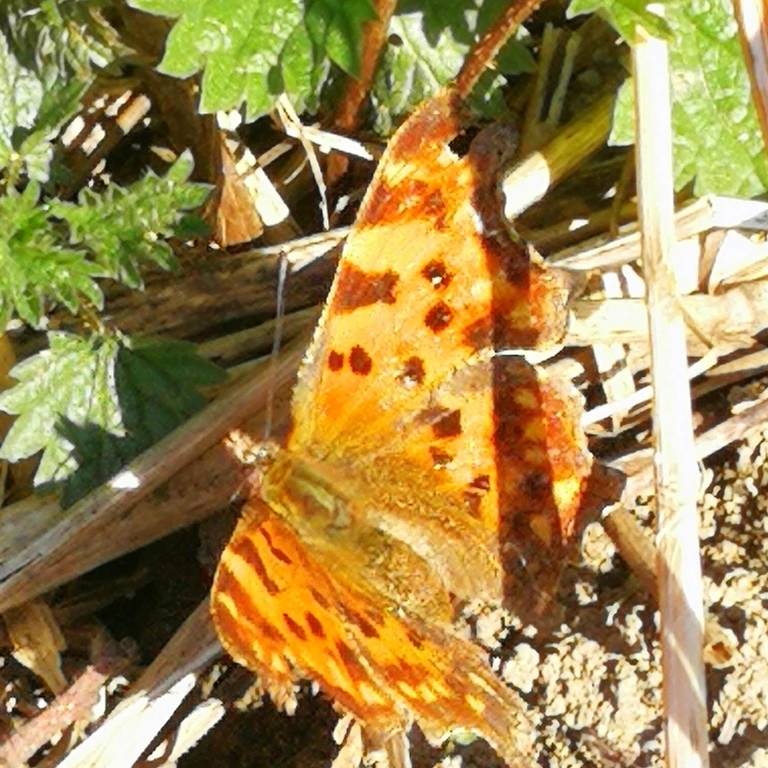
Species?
Polygonia c-album
